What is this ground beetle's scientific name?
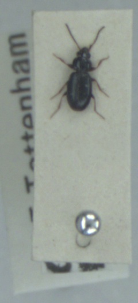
Bembidion obtusum
